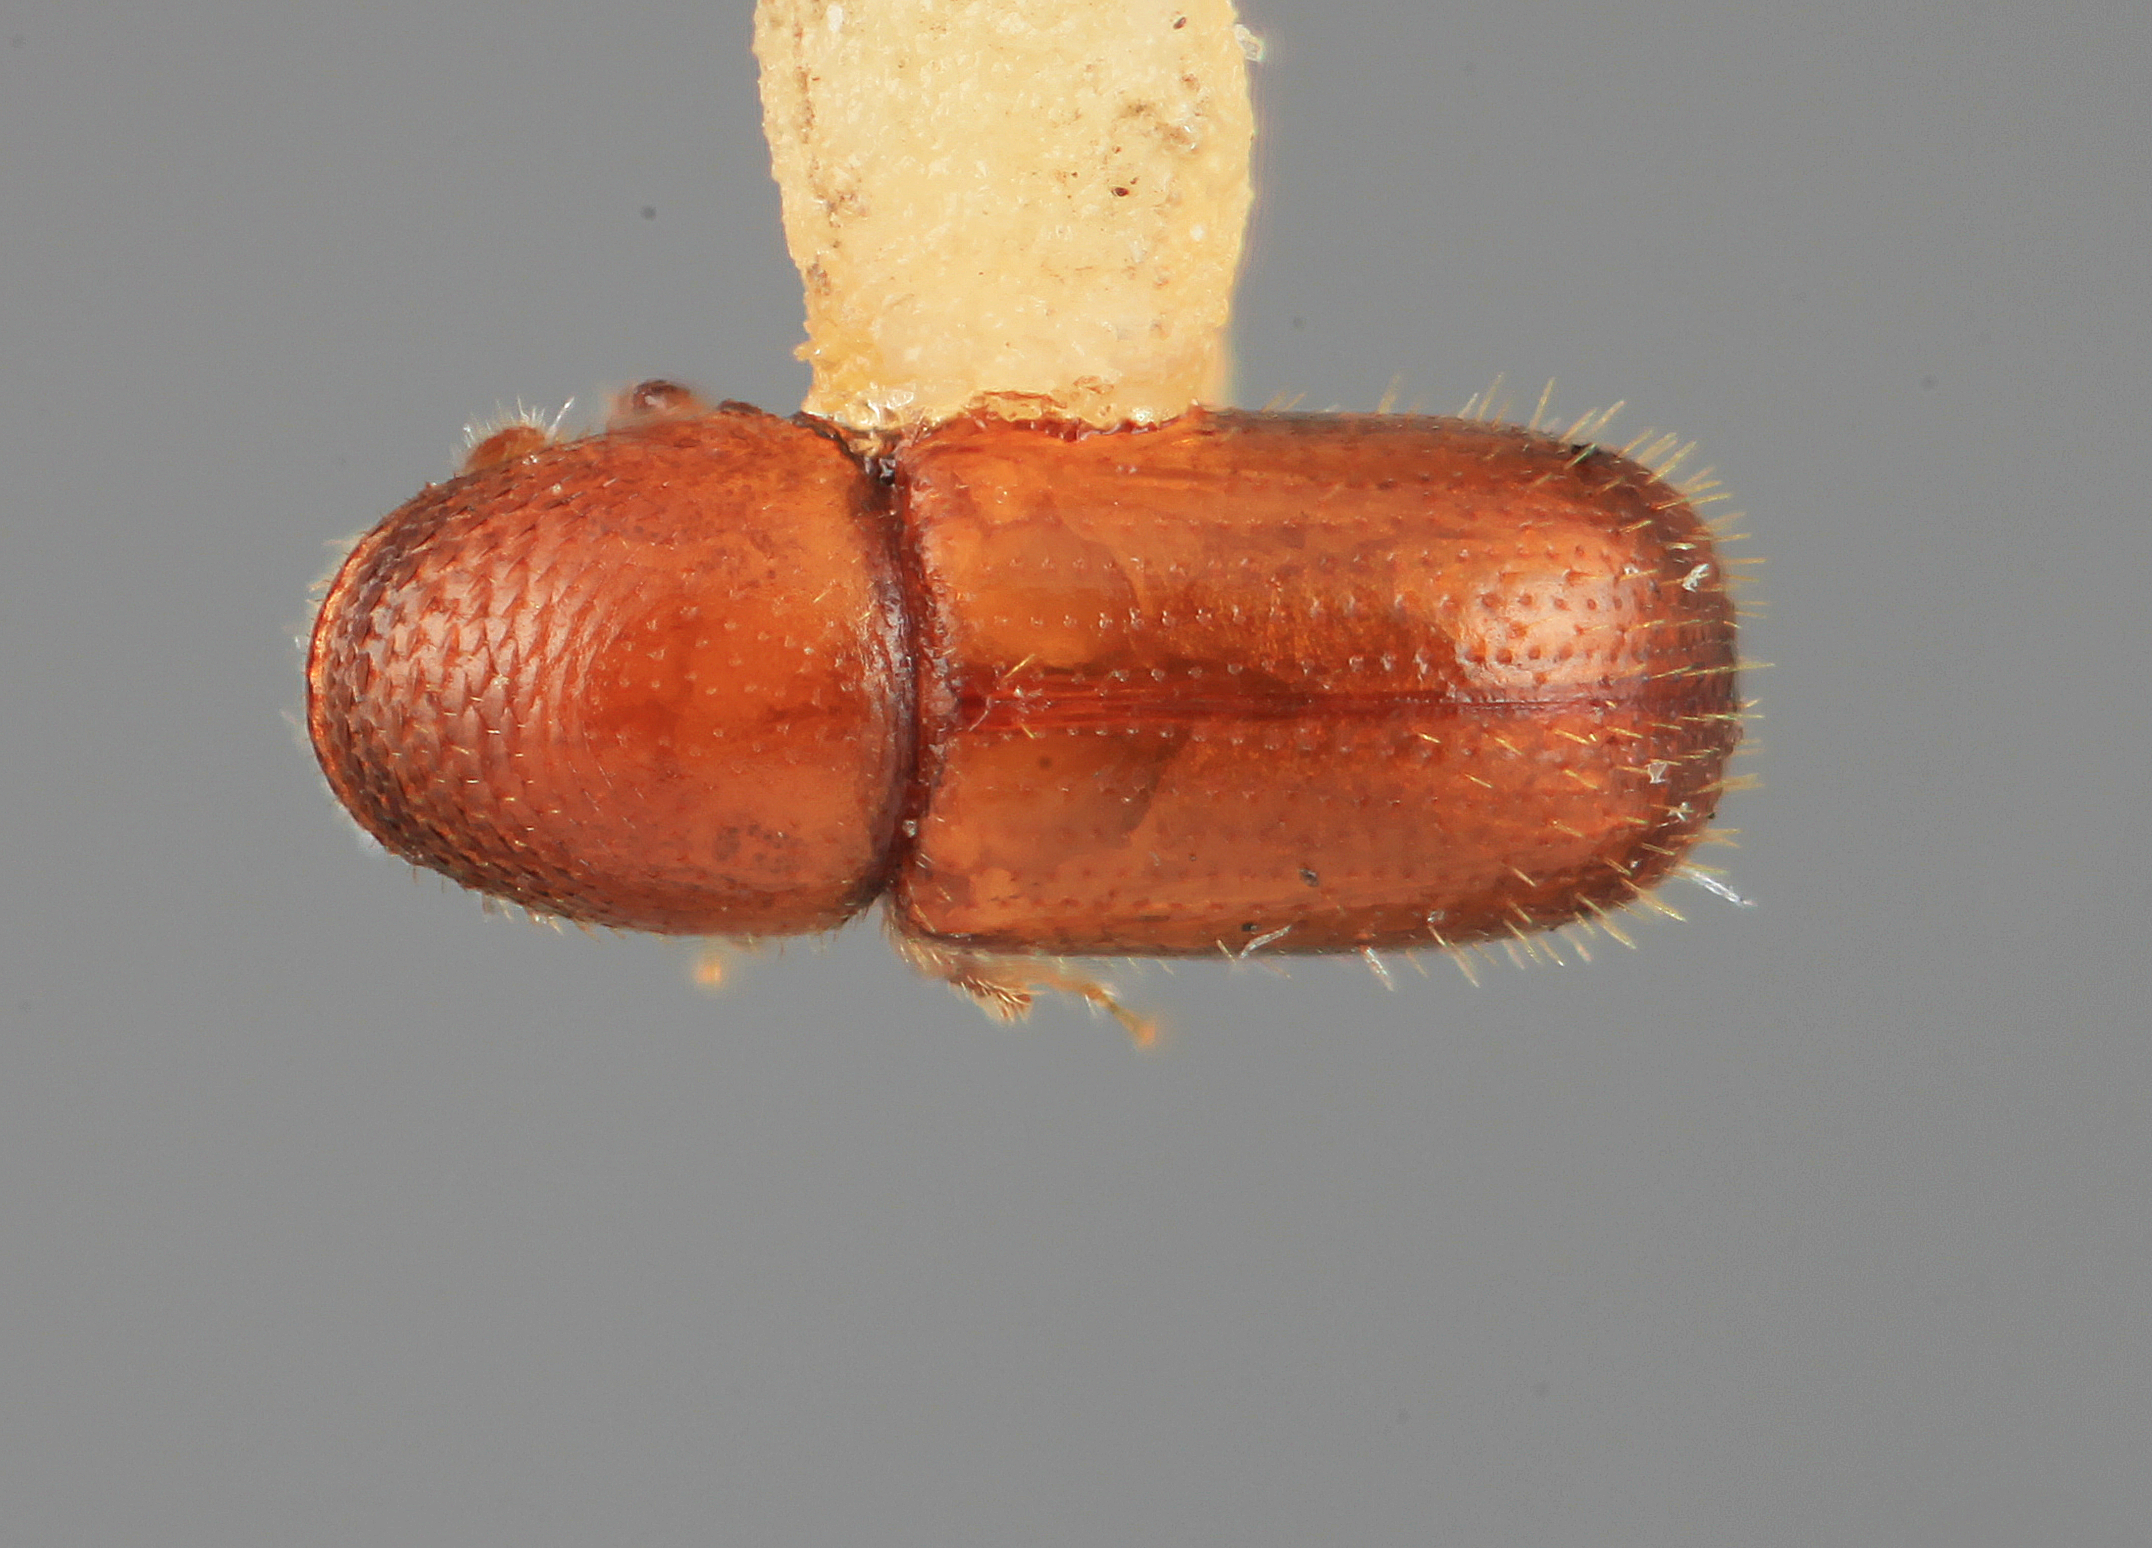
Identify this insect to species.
Dendroterus sodalis
